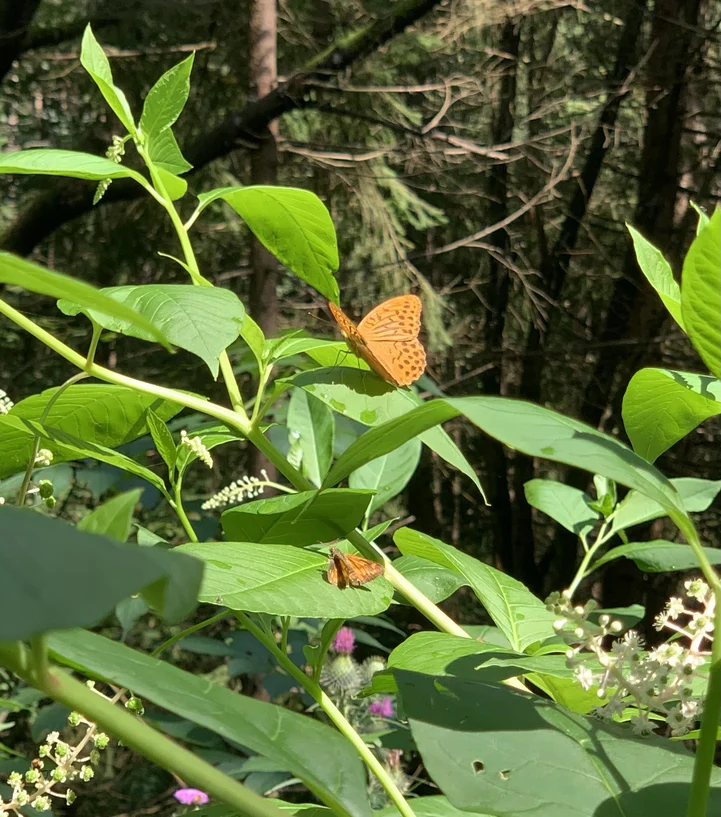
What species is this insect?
Ochlodes sylvanus (also Ochlodes venata)
